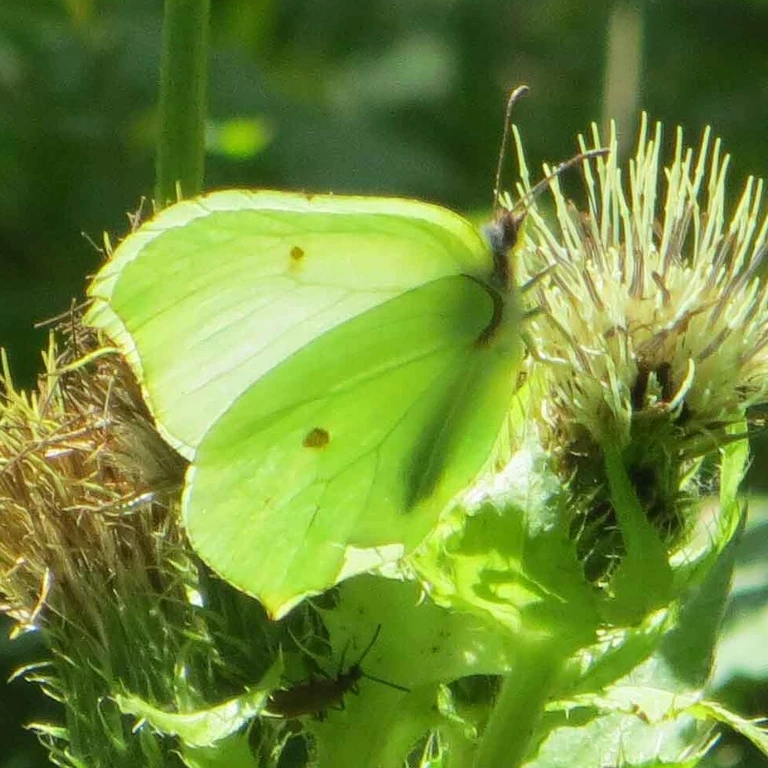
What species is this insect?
Gonepteryx rhamni
